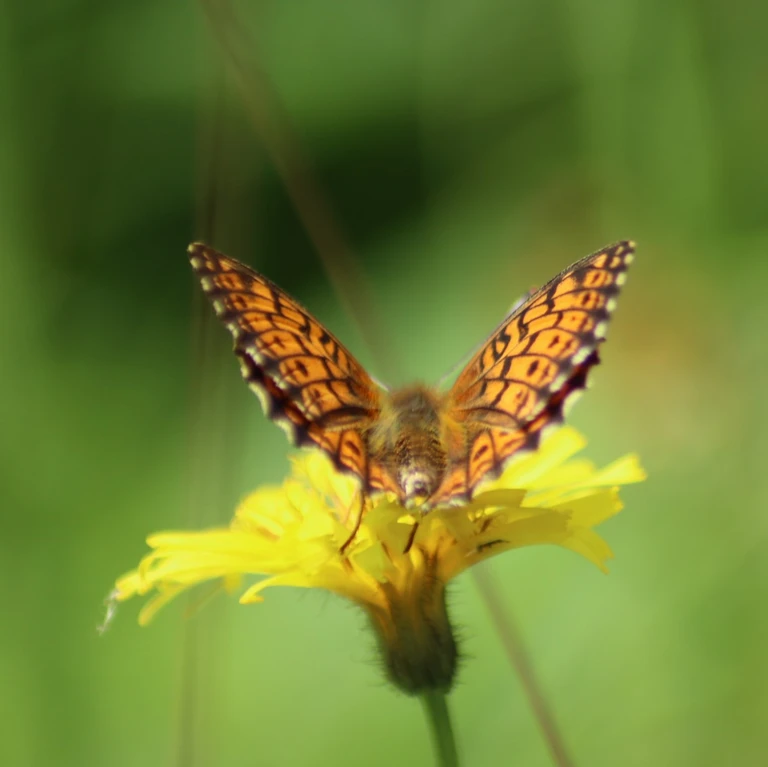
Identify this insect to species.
Brenthis ino
